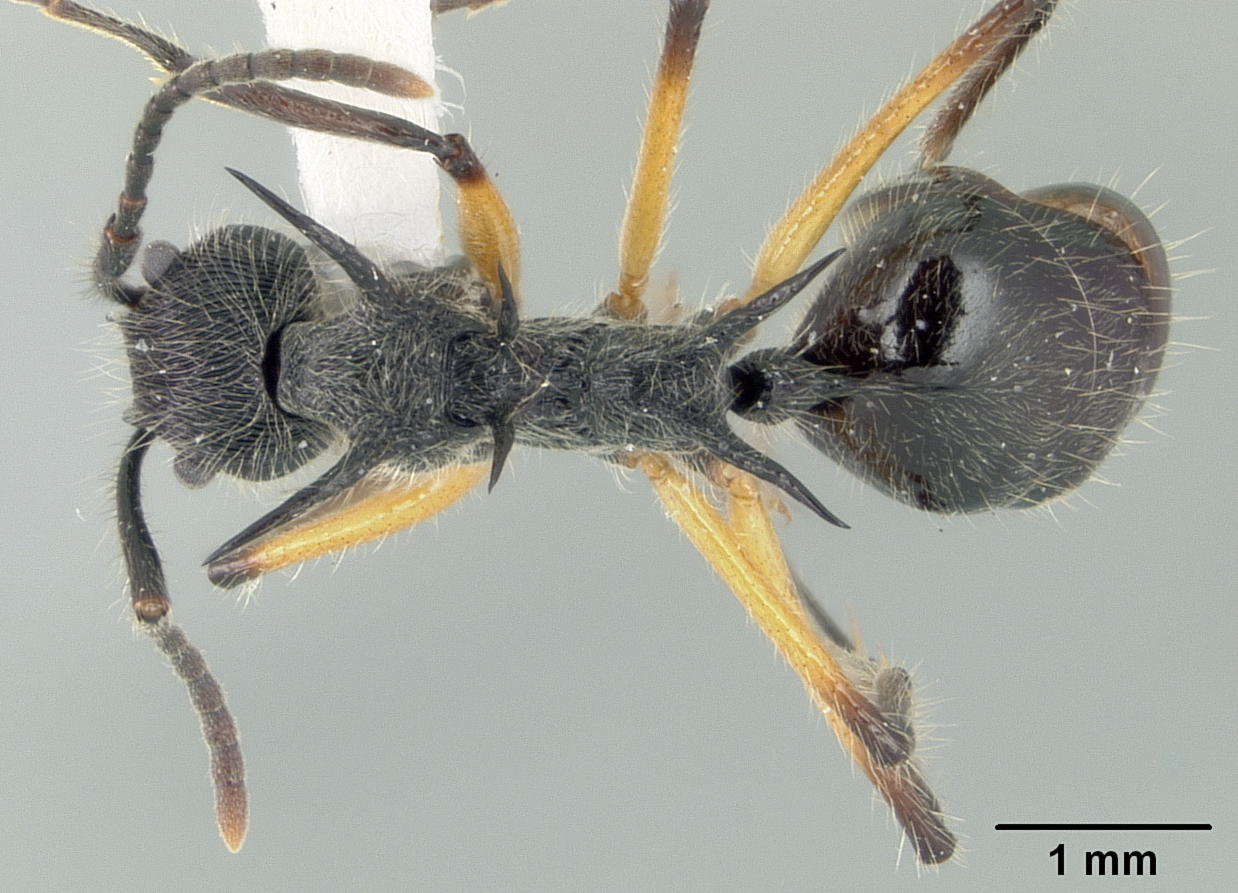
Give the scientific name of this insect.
Dolichoderus shattucki
